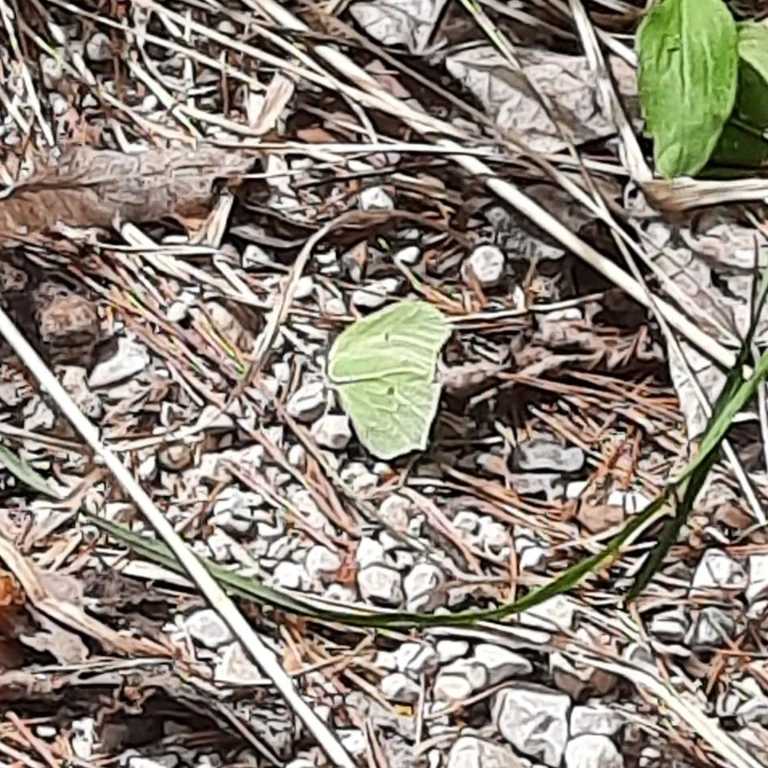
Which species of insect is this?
Gonepteryx rhamni
